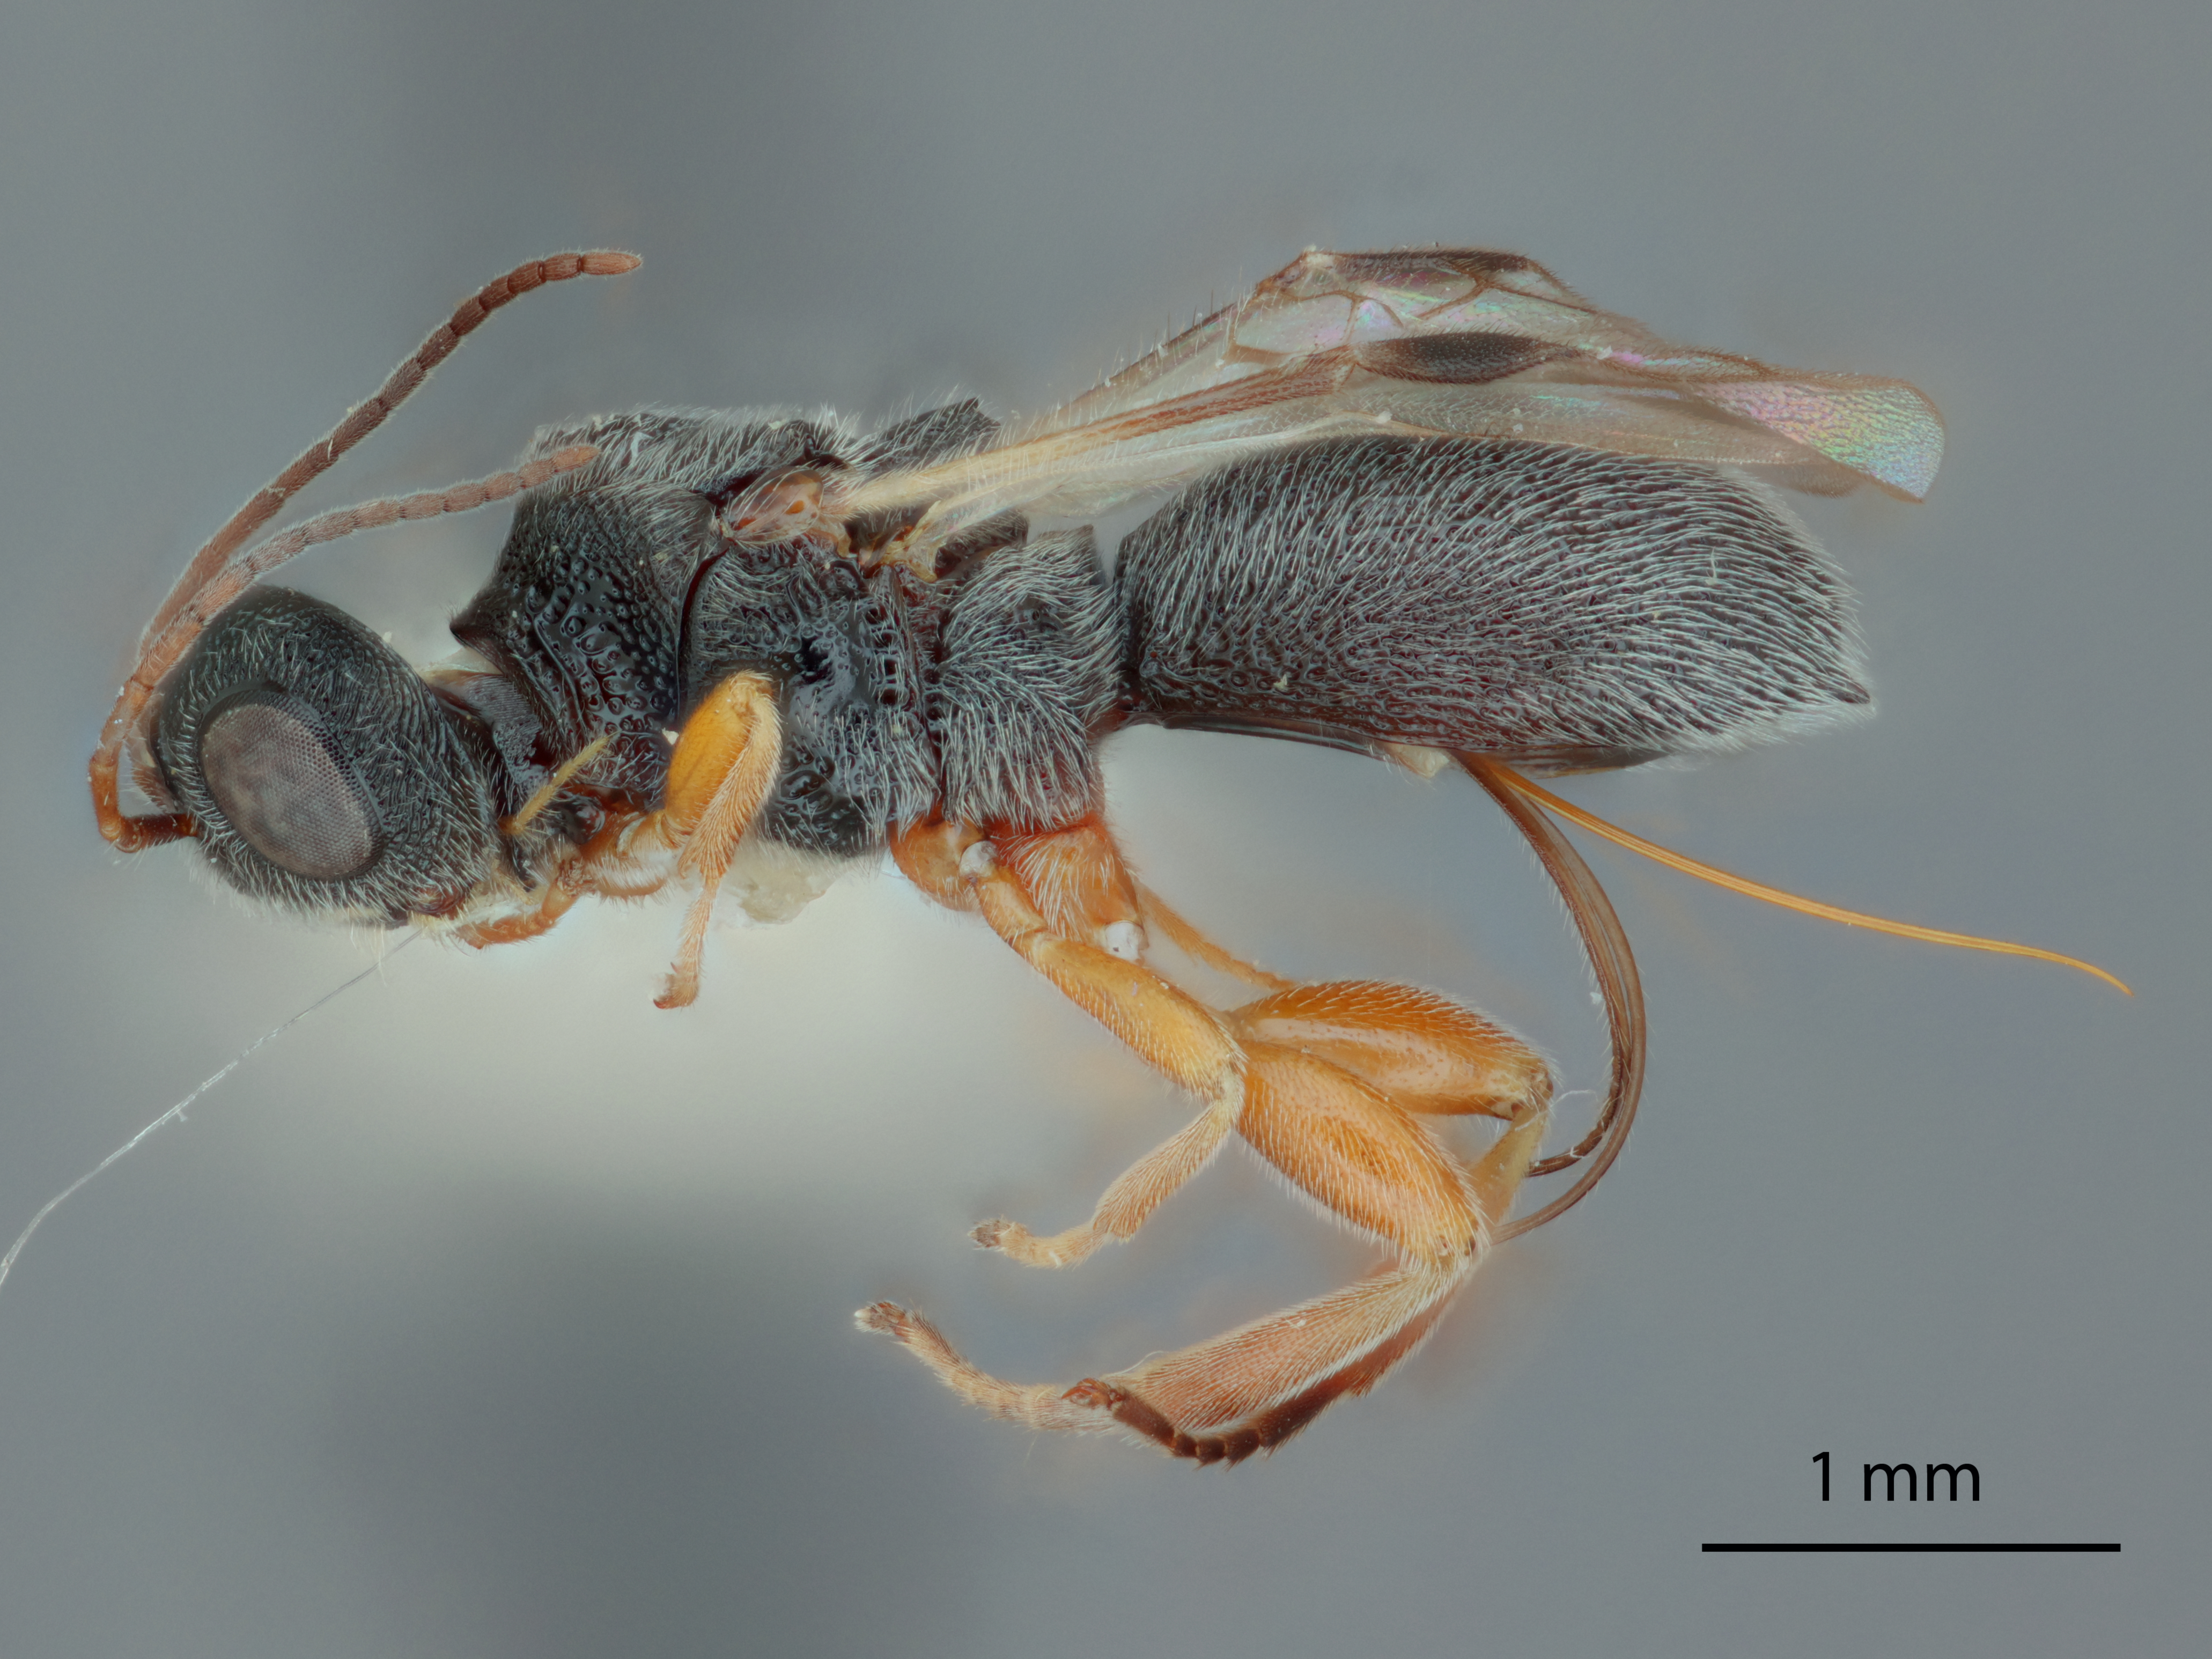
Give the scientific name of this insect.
Urosigalphus ignotus
